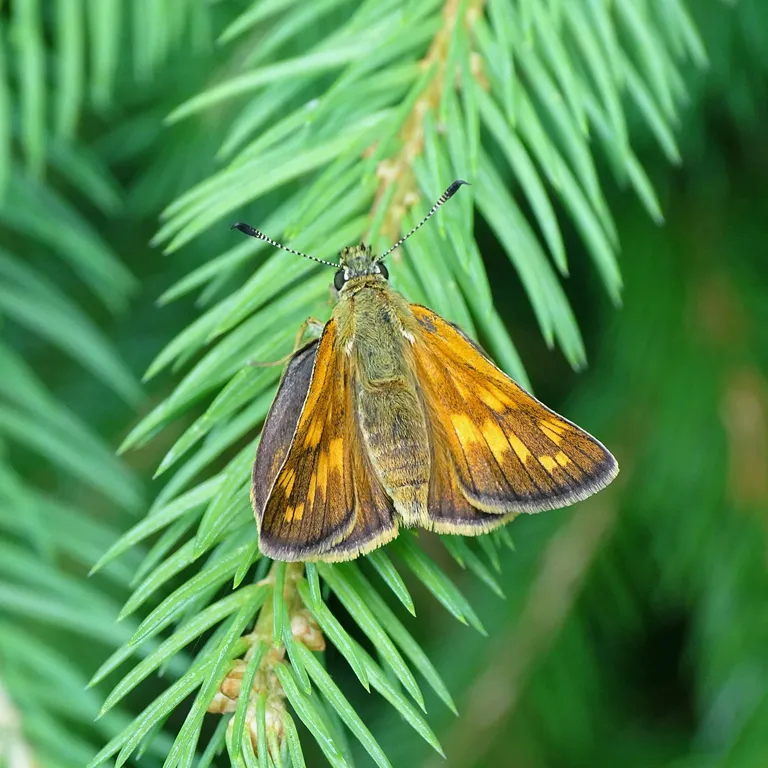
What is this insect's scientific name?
Ochlodes sylvanus (also Ochlodes venata)
